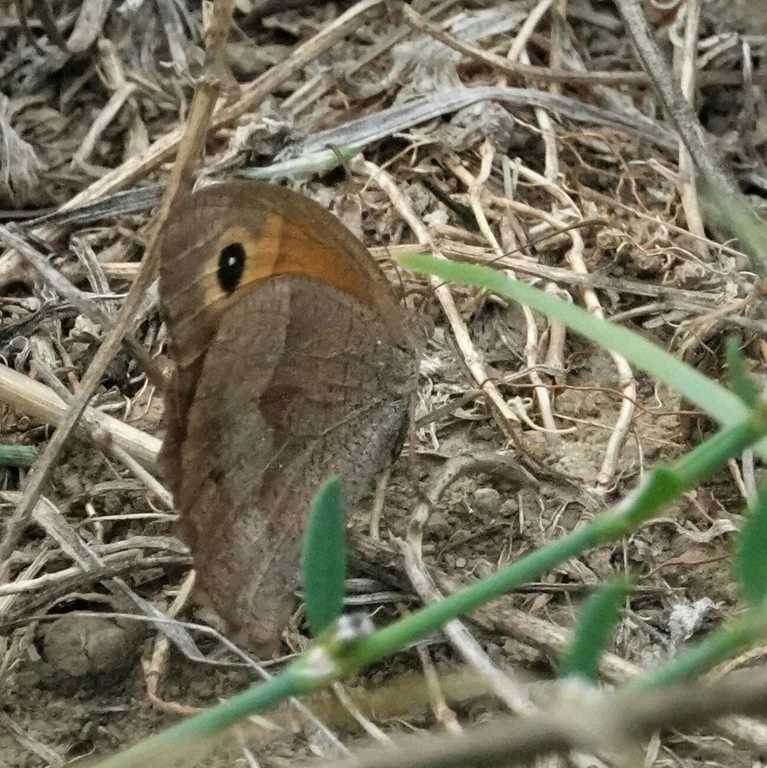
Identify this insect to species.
Maniola jurtina
